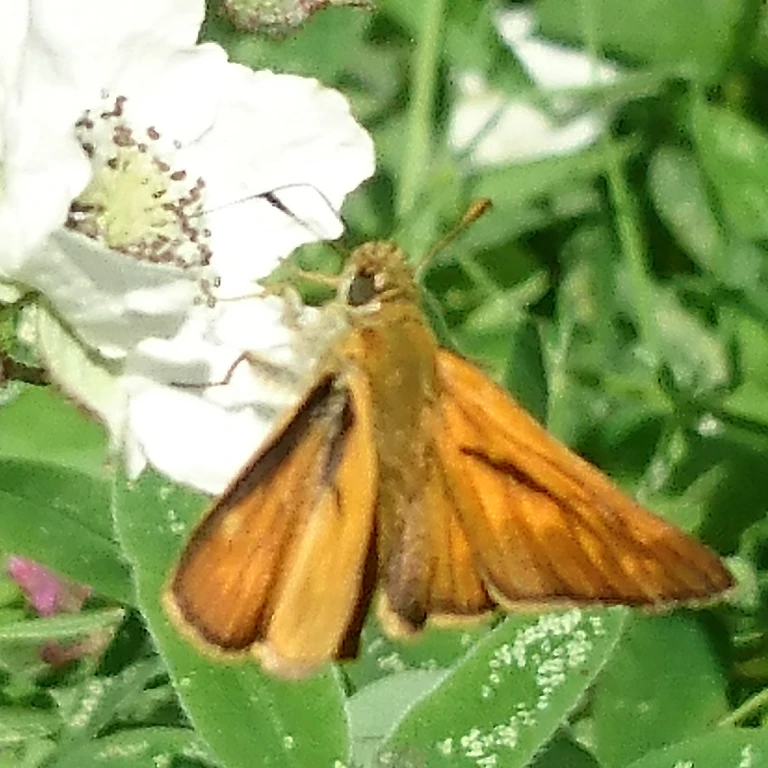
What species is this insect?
Ochlodes sylvanus (also Ochlodes venata)
